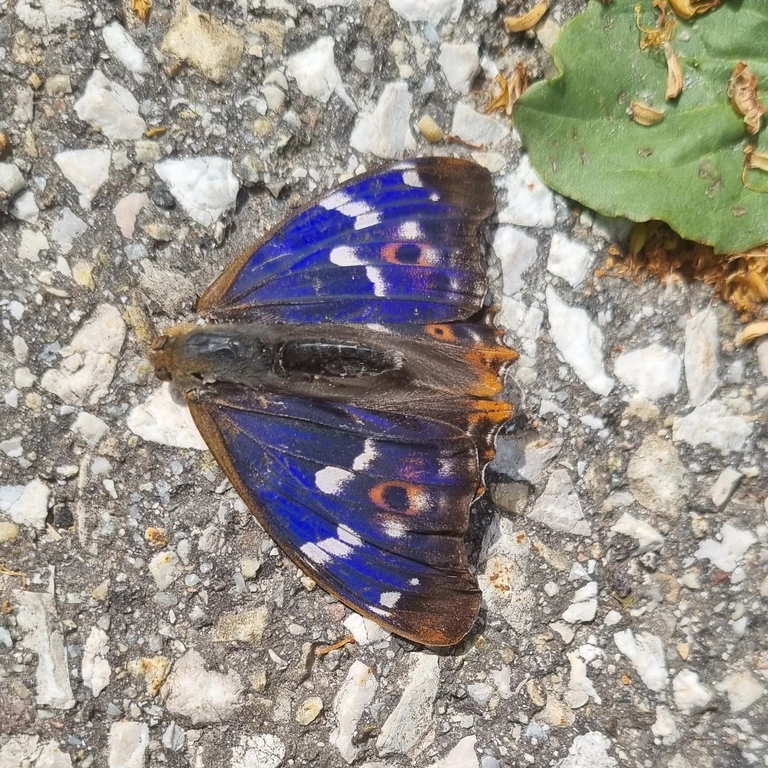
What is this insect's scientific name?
Apatura ilia
